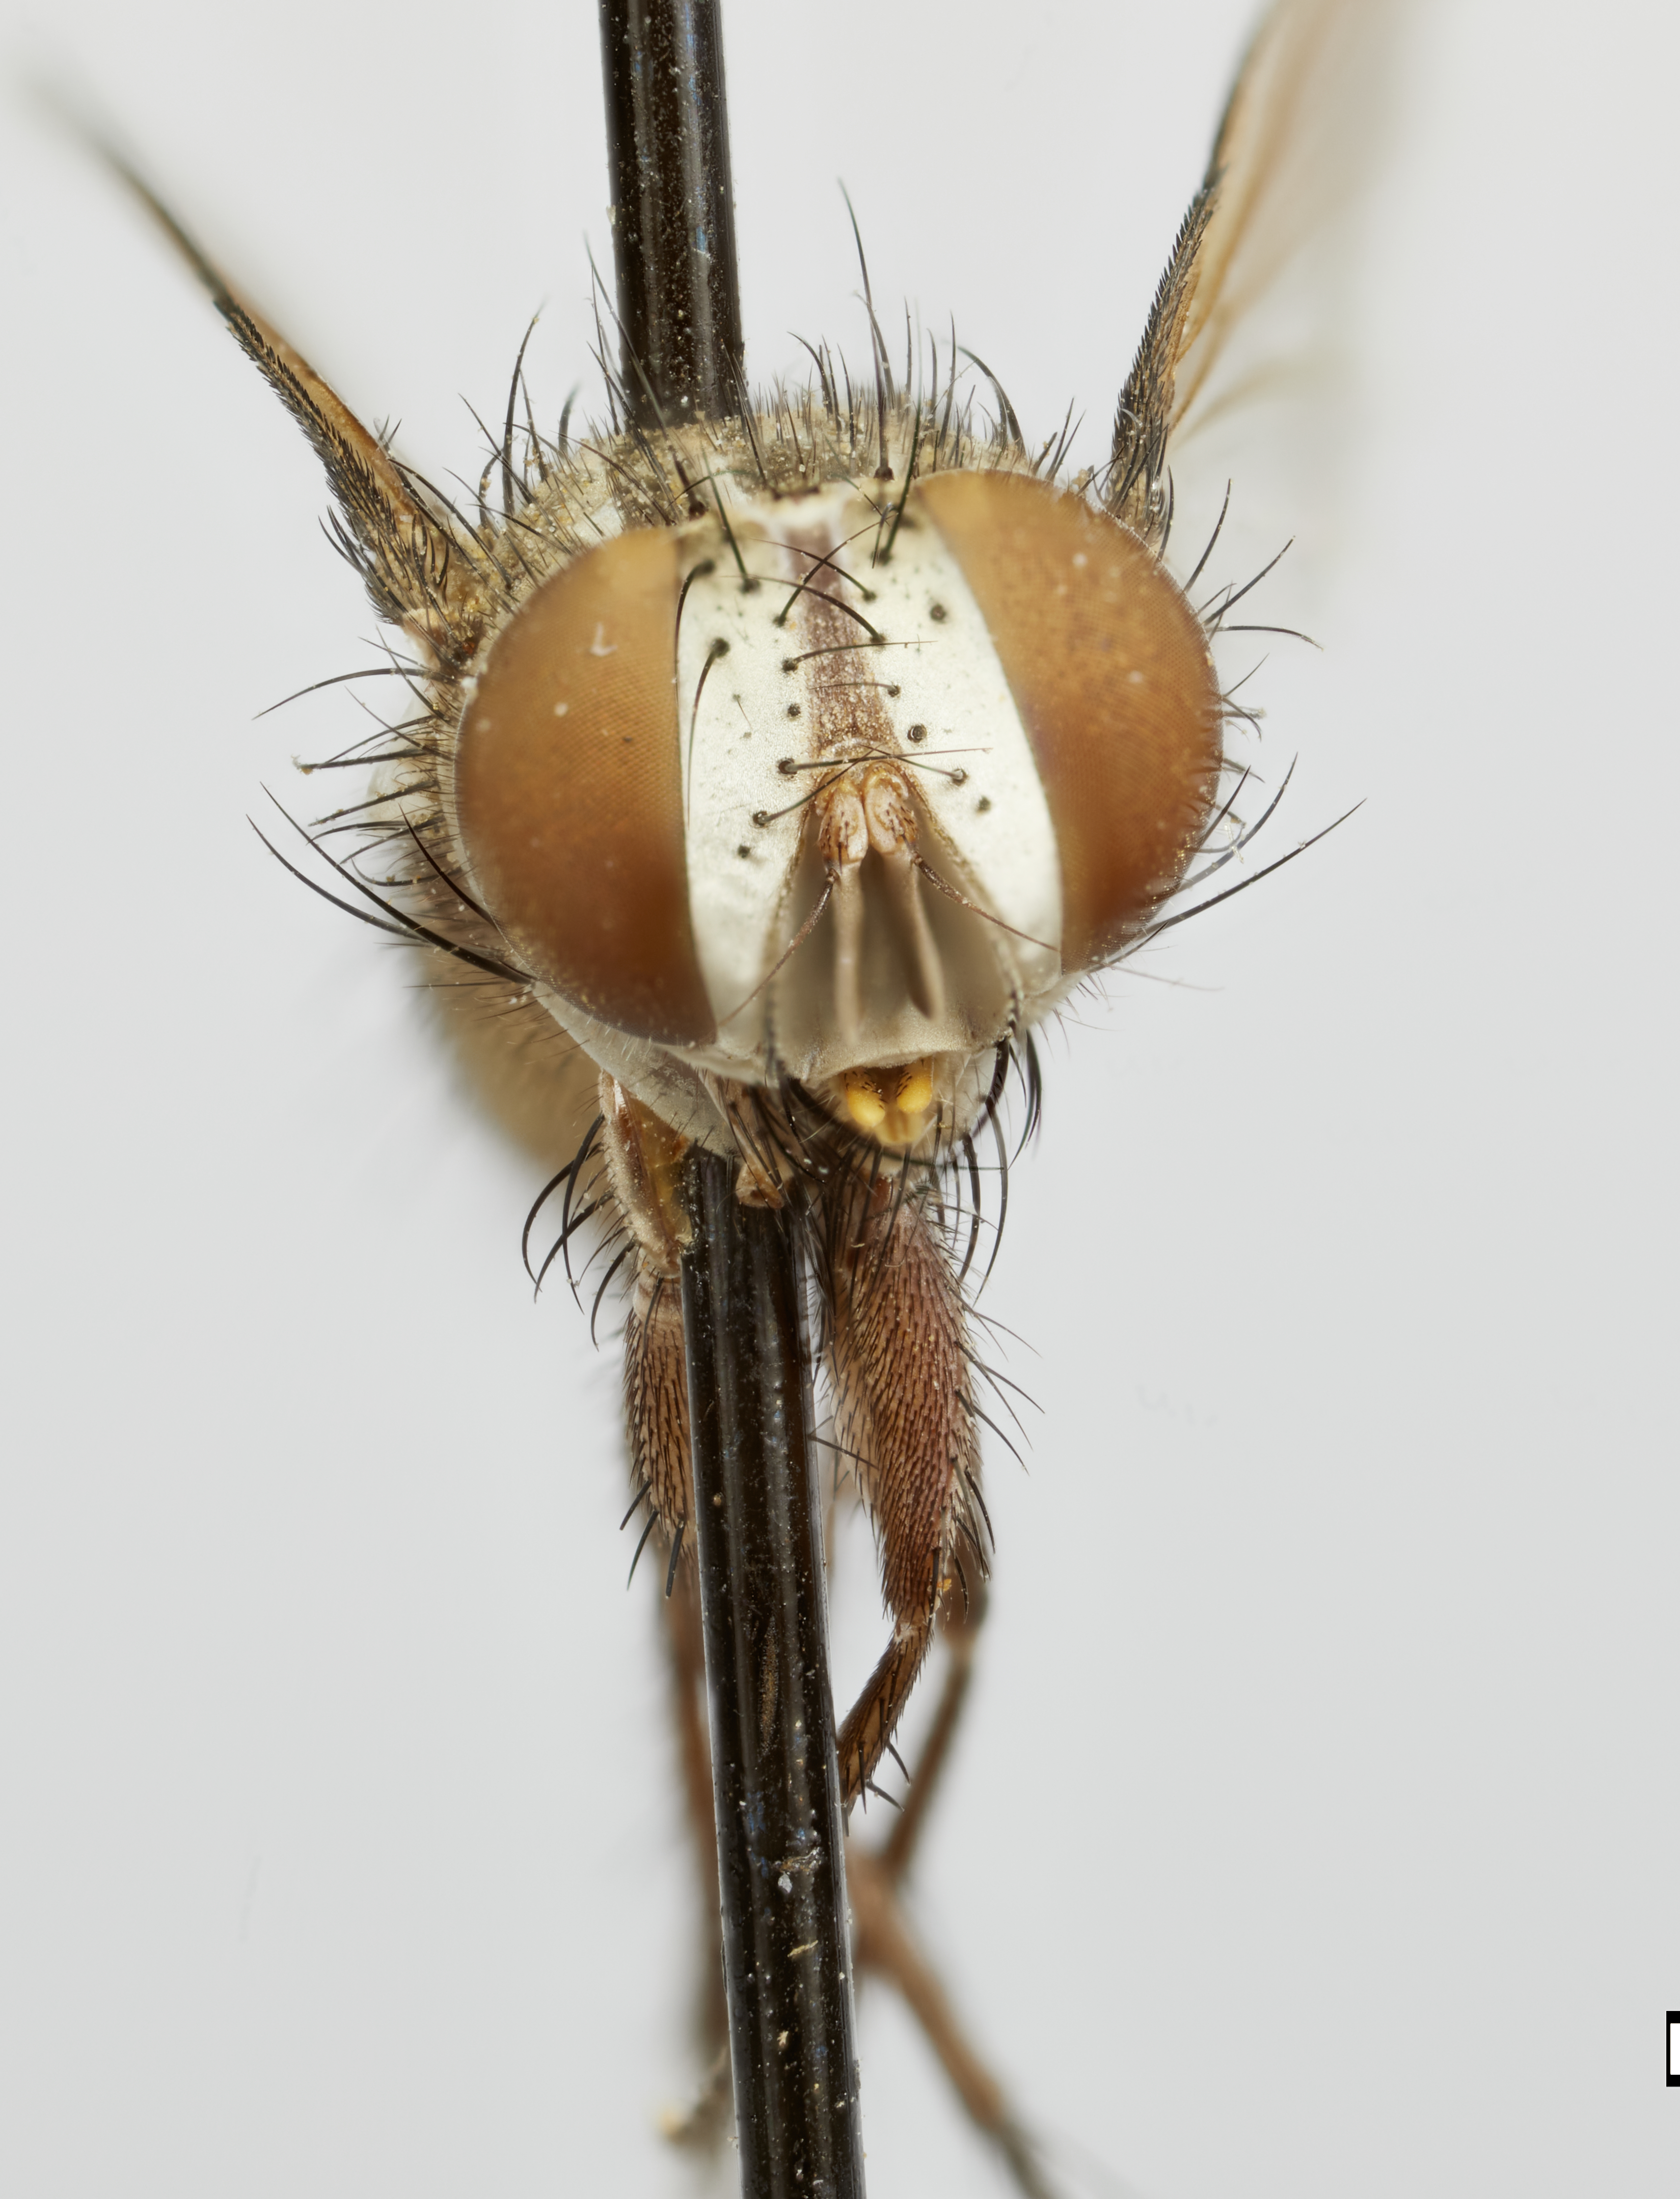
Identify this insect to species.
Brachymasicera subpolita
